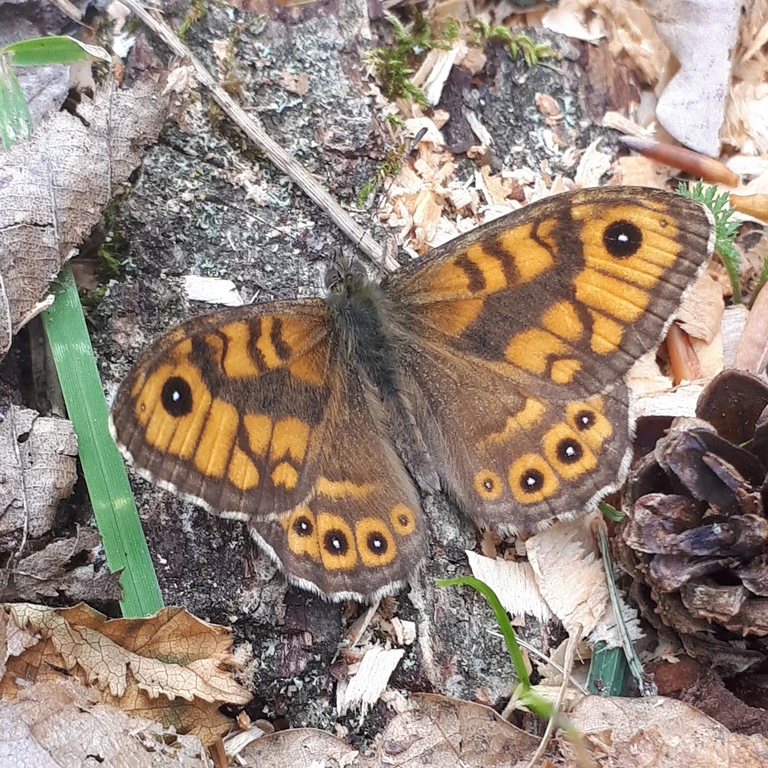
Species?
Lasiommata megera (also Pararge megera)
